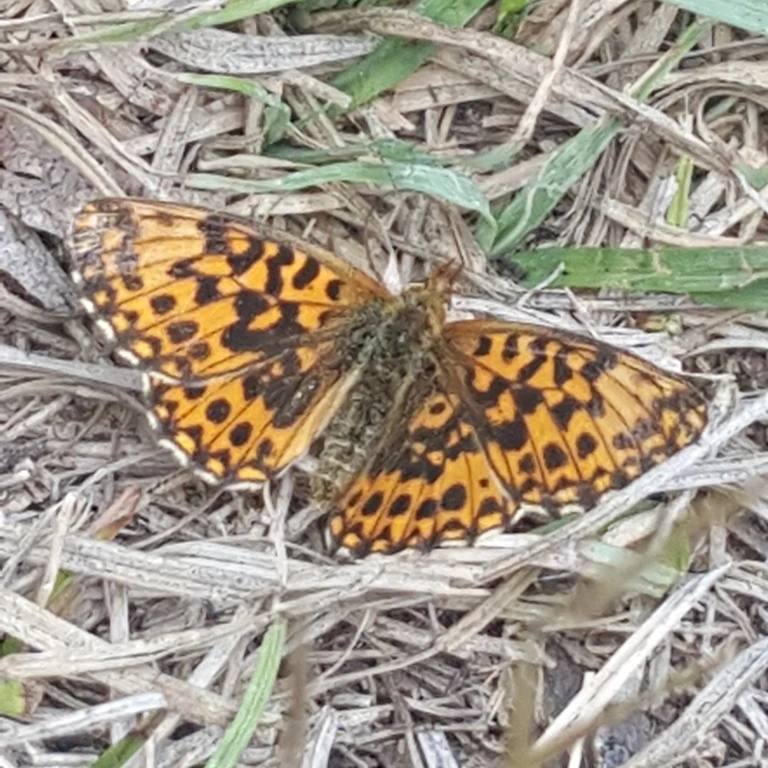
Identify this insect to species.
Boloria dia
